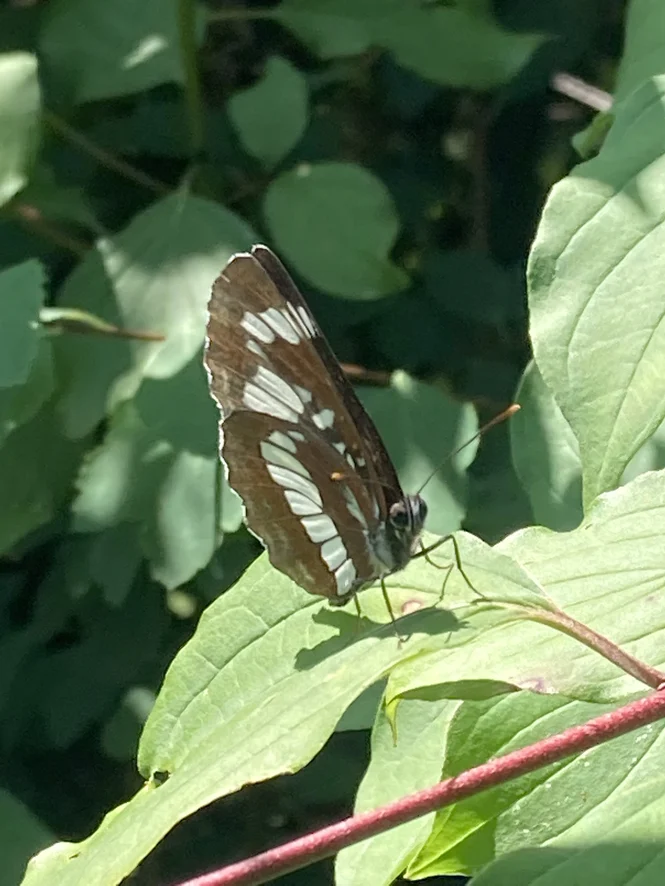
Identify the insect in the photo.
Neptis rivularis
